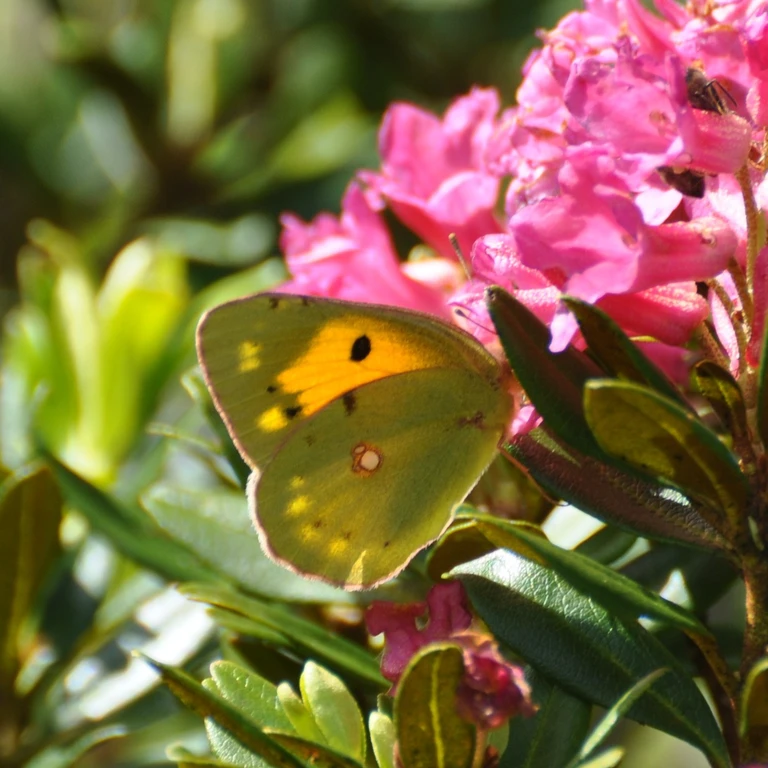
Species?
Colias croceus
